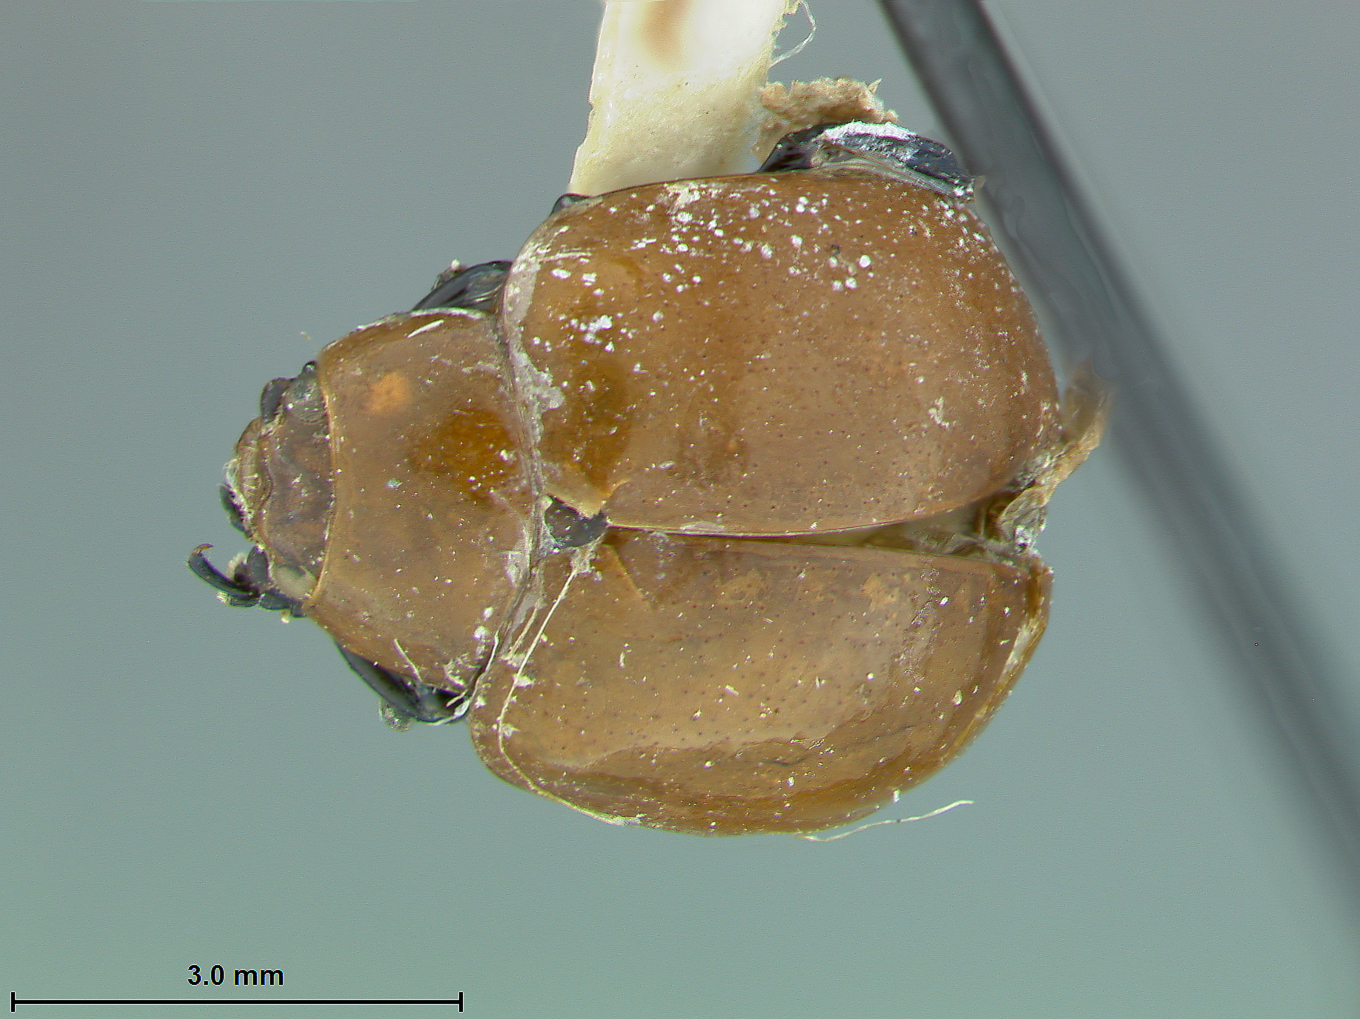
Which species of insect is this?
Phaedon cubensis
